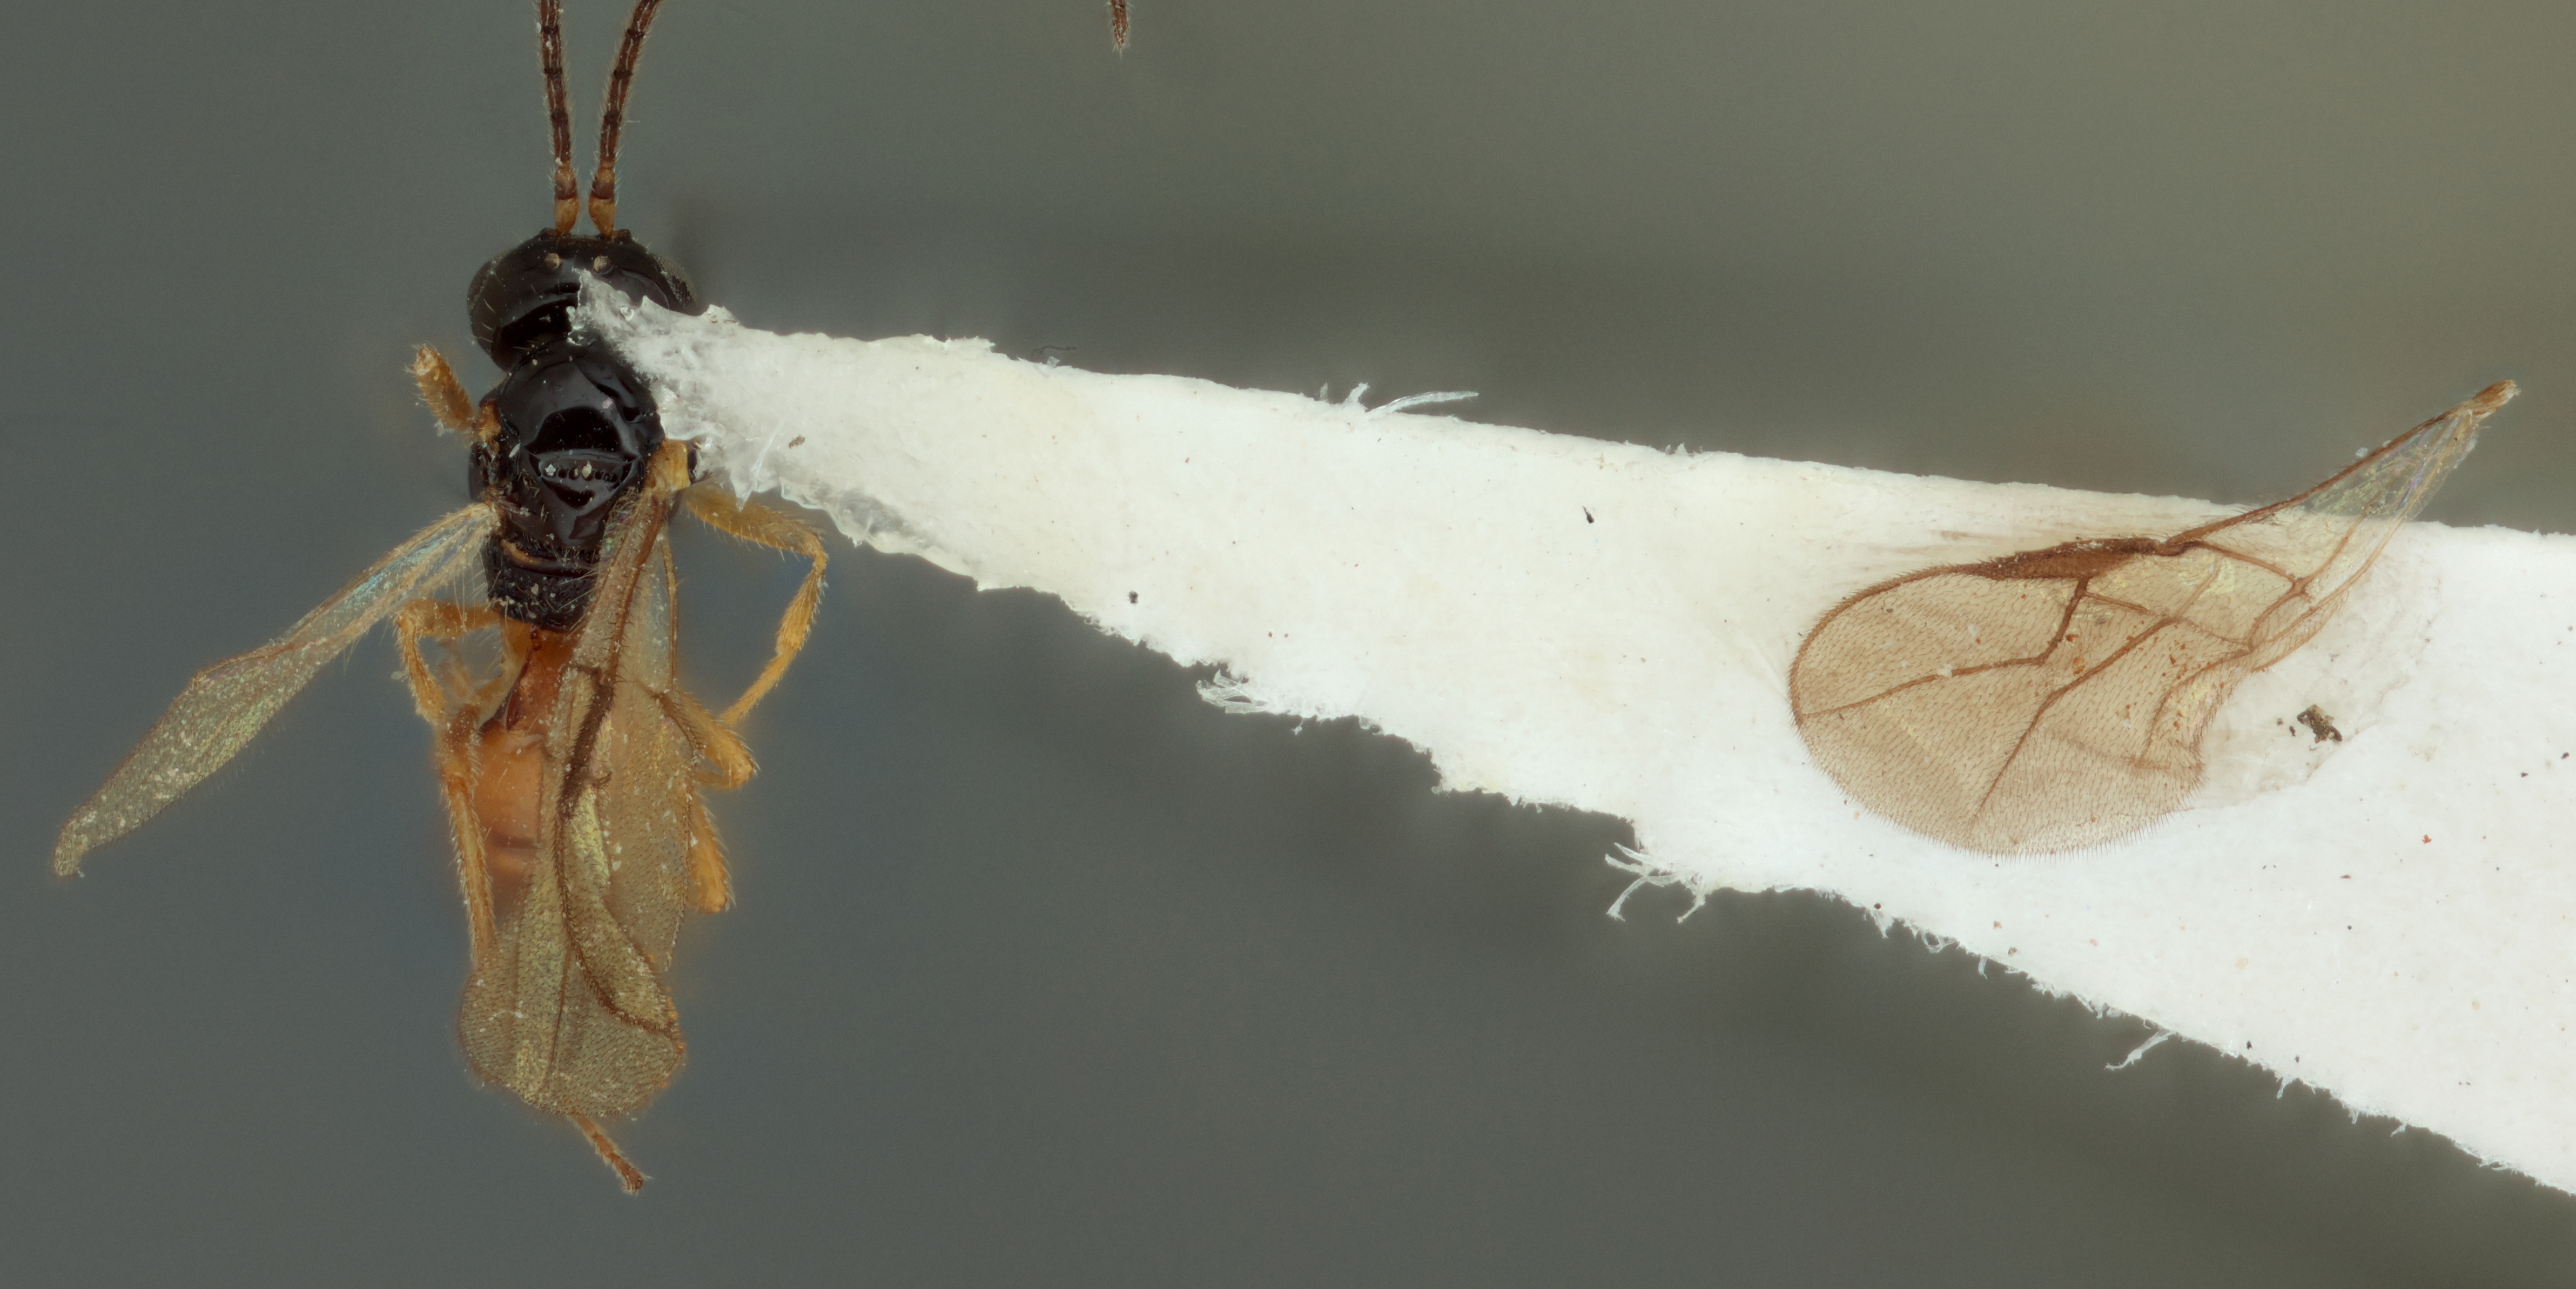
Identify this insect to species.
Opius pyrogaster
